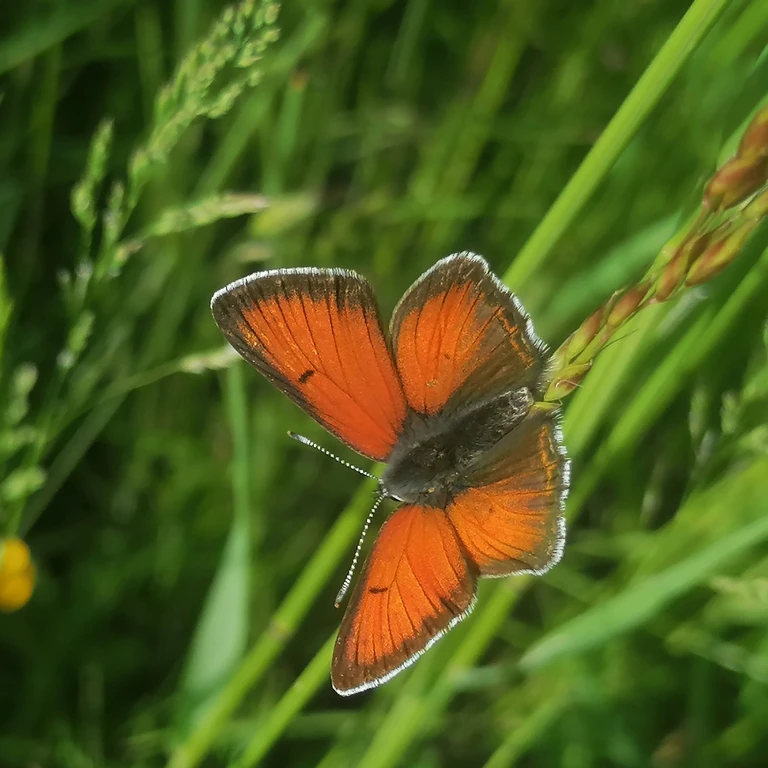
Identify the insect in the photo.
Lycaena hippothoe (also Palaeochrysophanus hippothoe)
